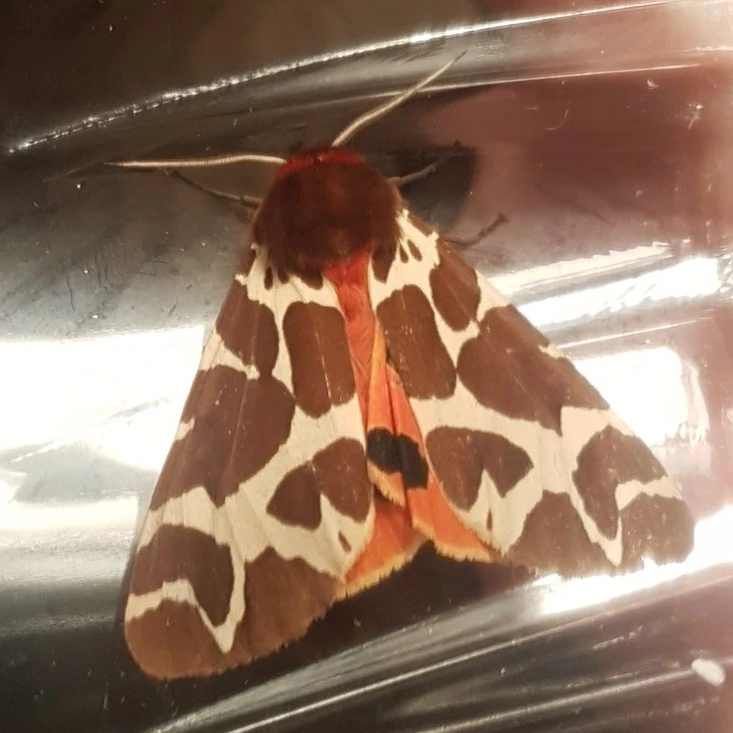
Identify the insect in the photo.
Arctia caja
